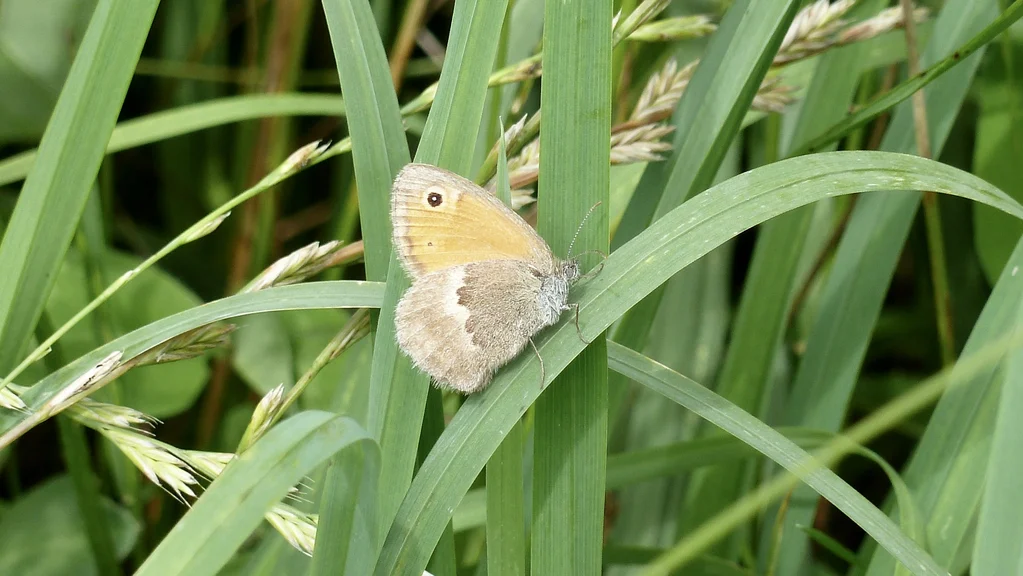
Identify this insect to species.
Coenonympha pamphilus
